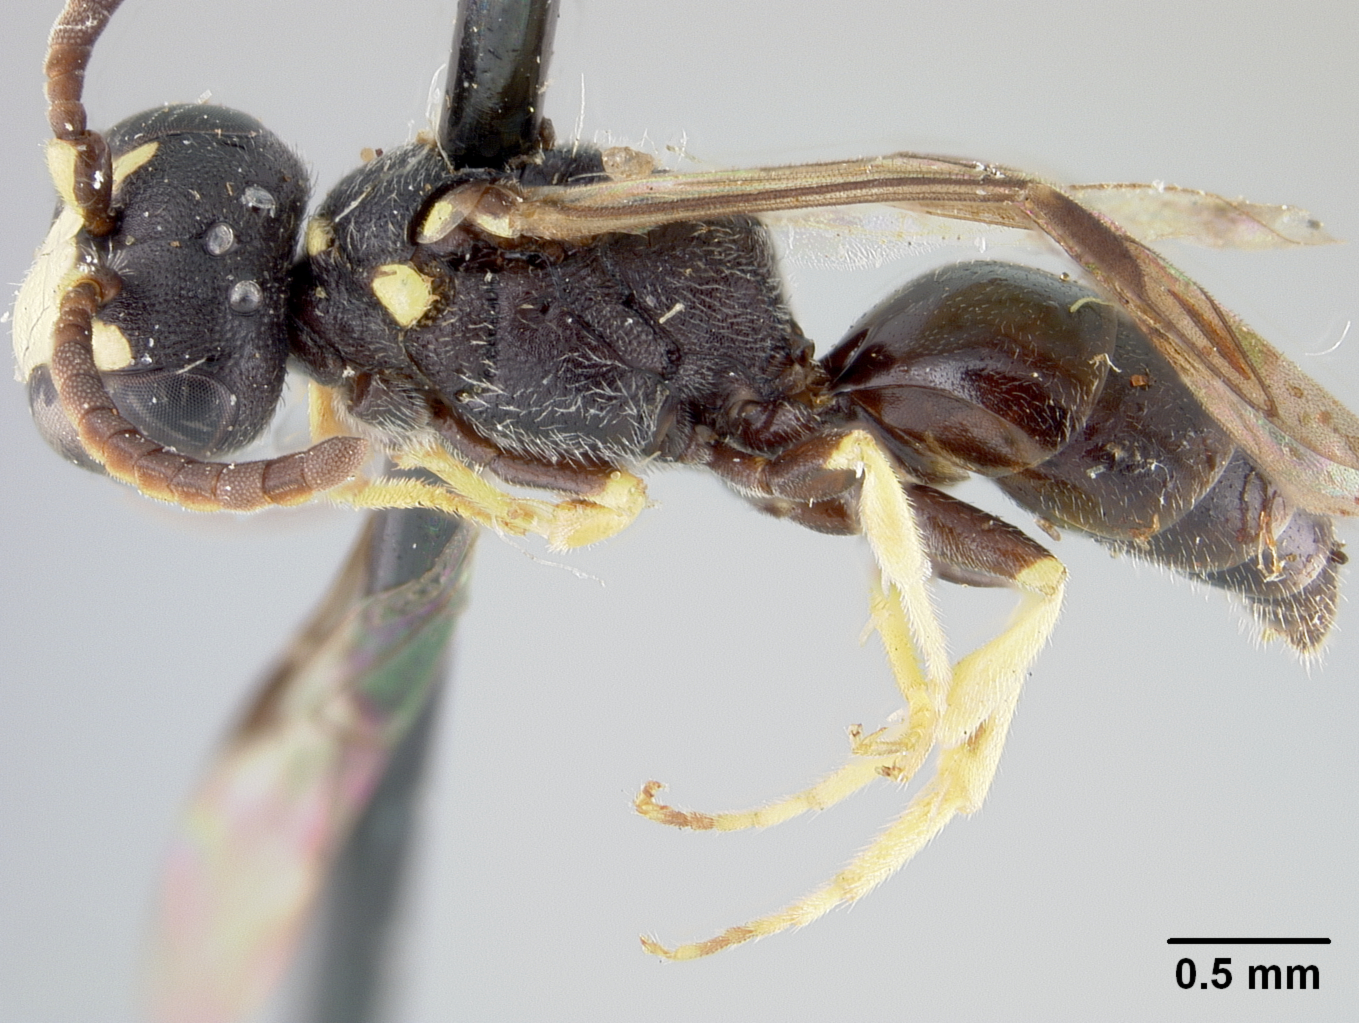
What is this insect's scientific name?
Prosopis georgica
